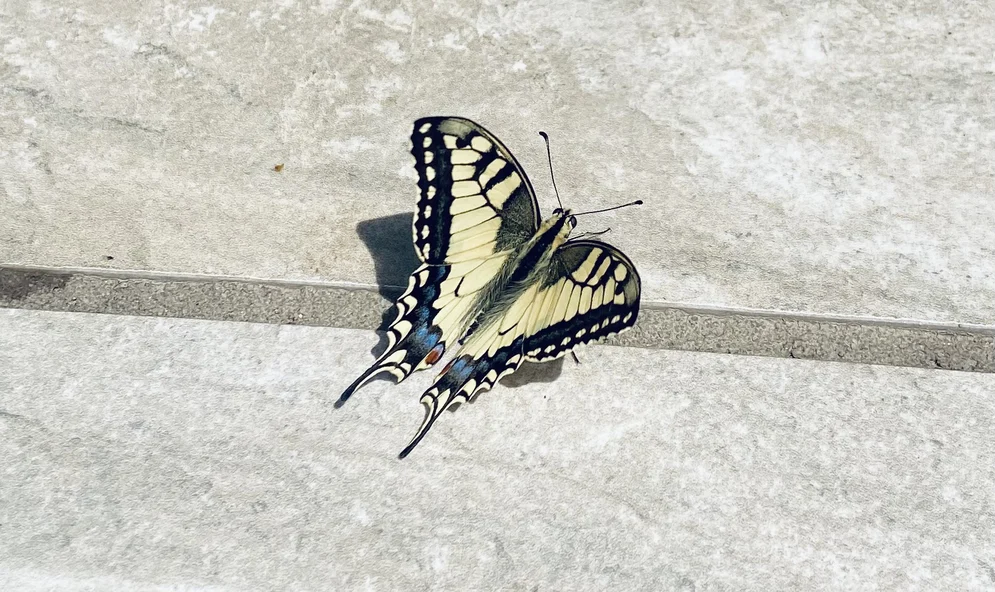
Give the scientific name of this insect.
Papilio machaon
